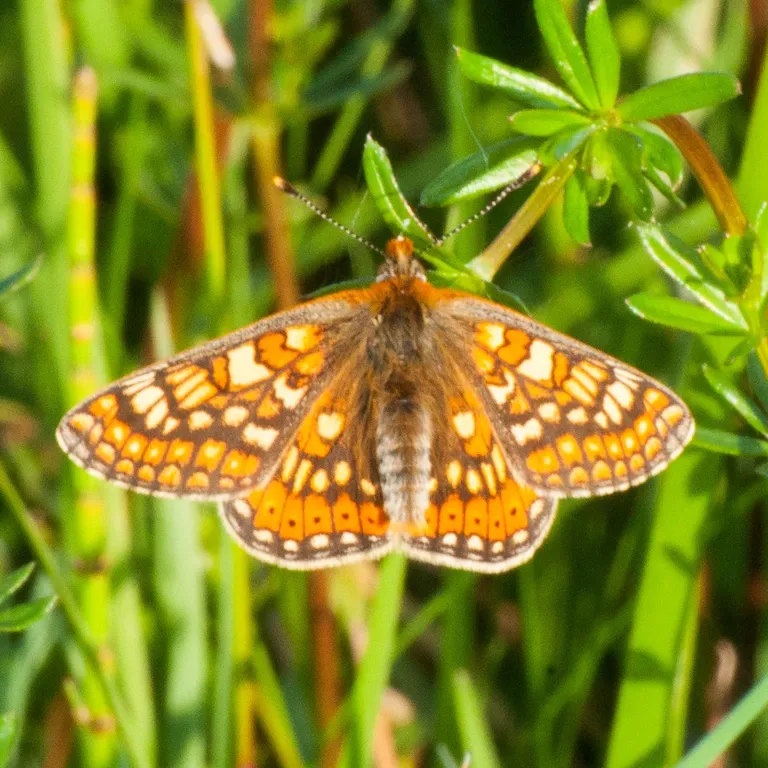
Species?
Euphydryas aurinia
